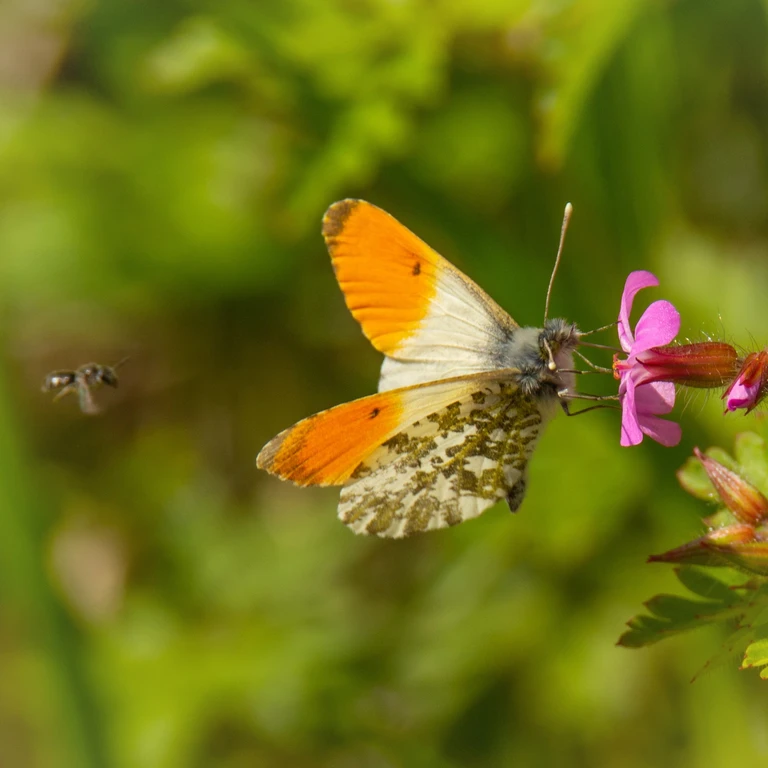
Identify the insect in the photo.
Anthocharis cardamines
